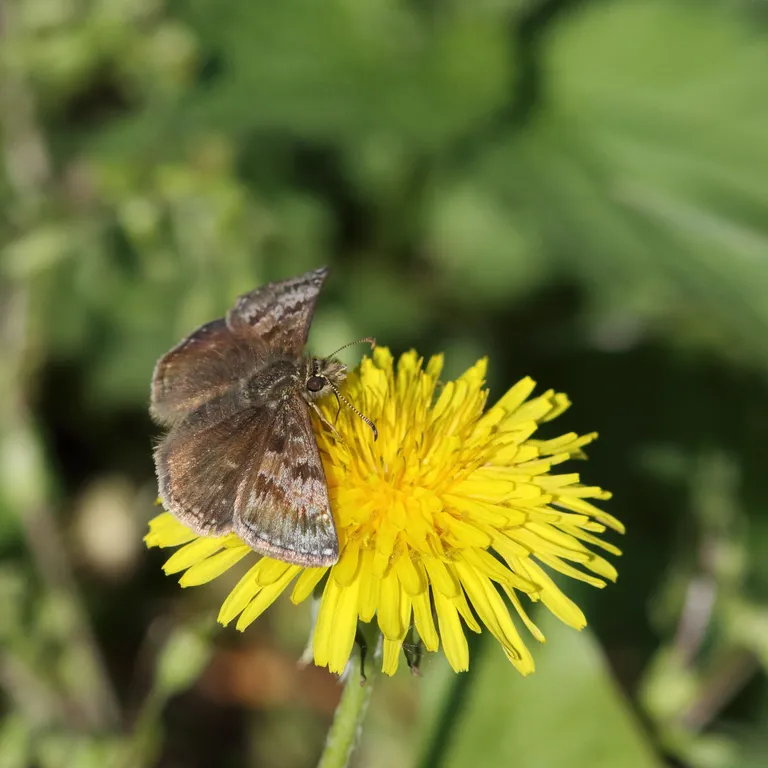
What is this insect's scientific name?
Erynnis tages
